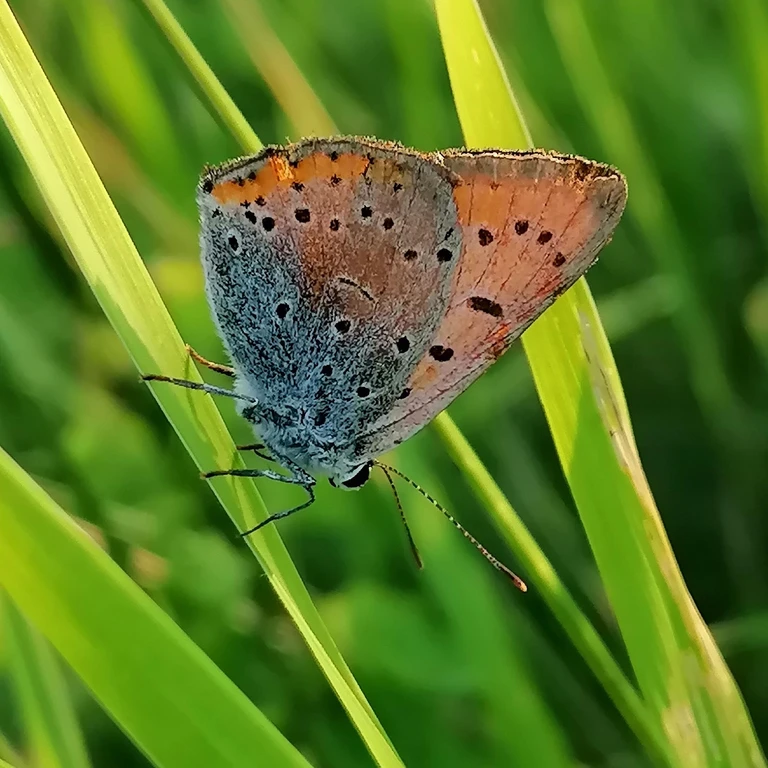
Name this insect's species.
Lycaena dispar
